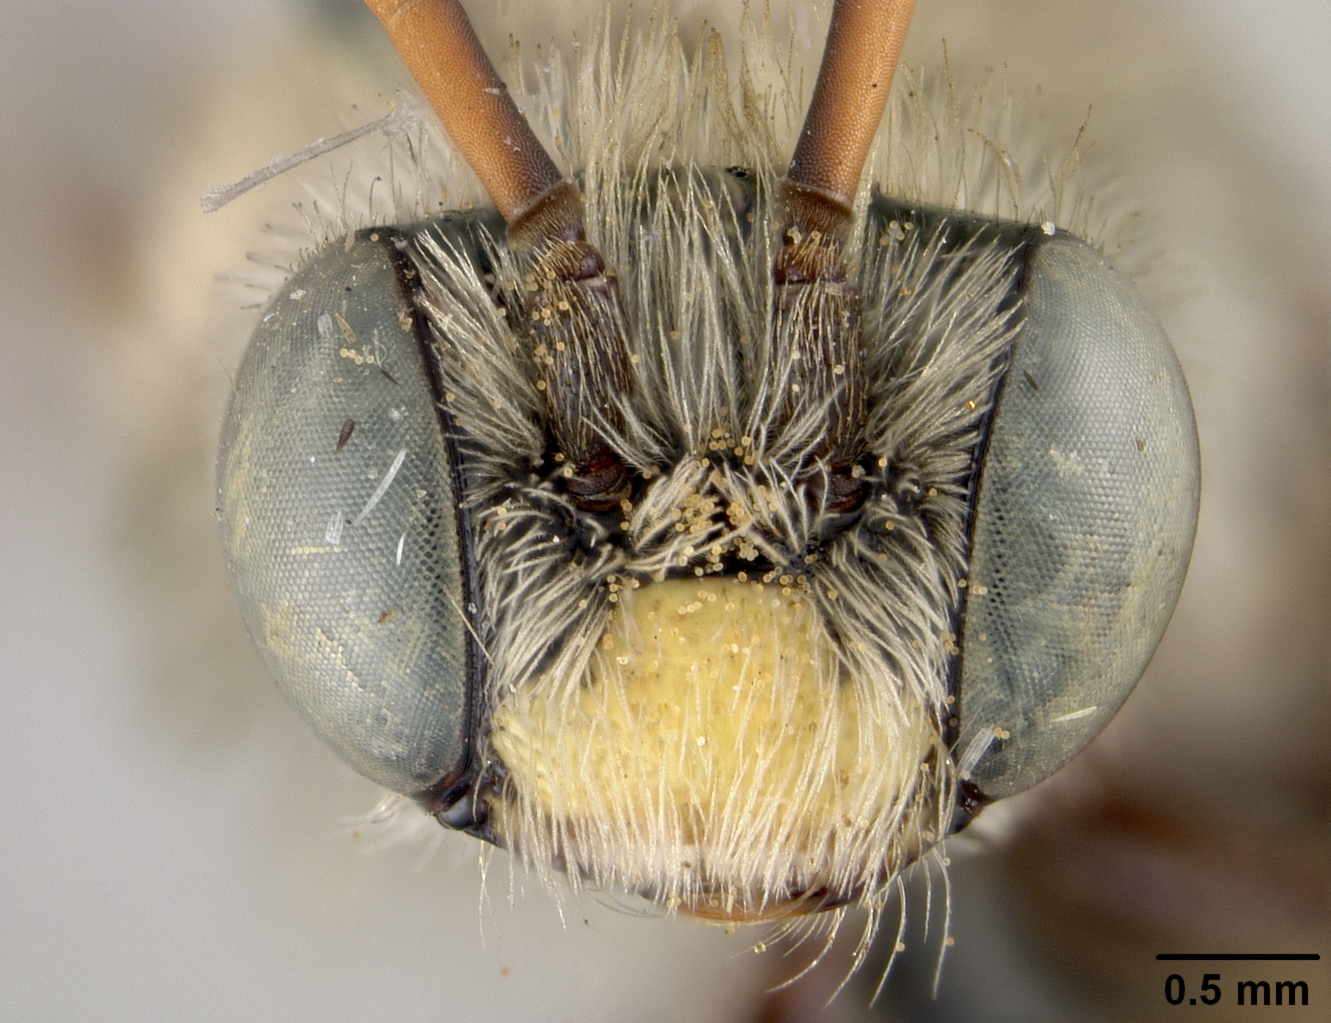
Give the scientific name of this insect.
Melissodes lupina
